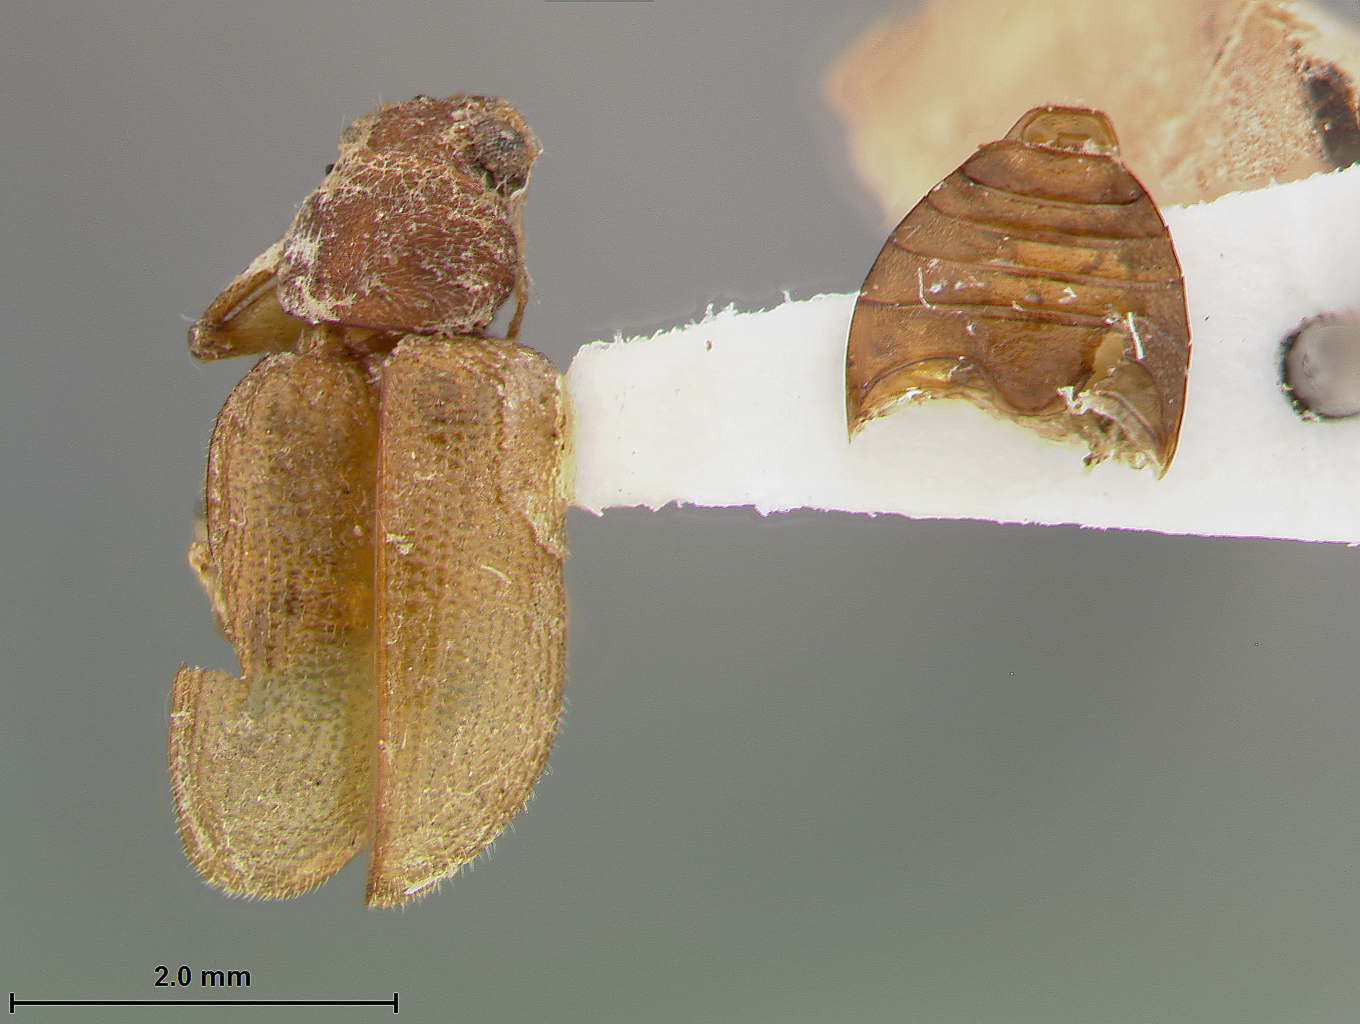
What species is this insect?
Xanthonia stevensi
